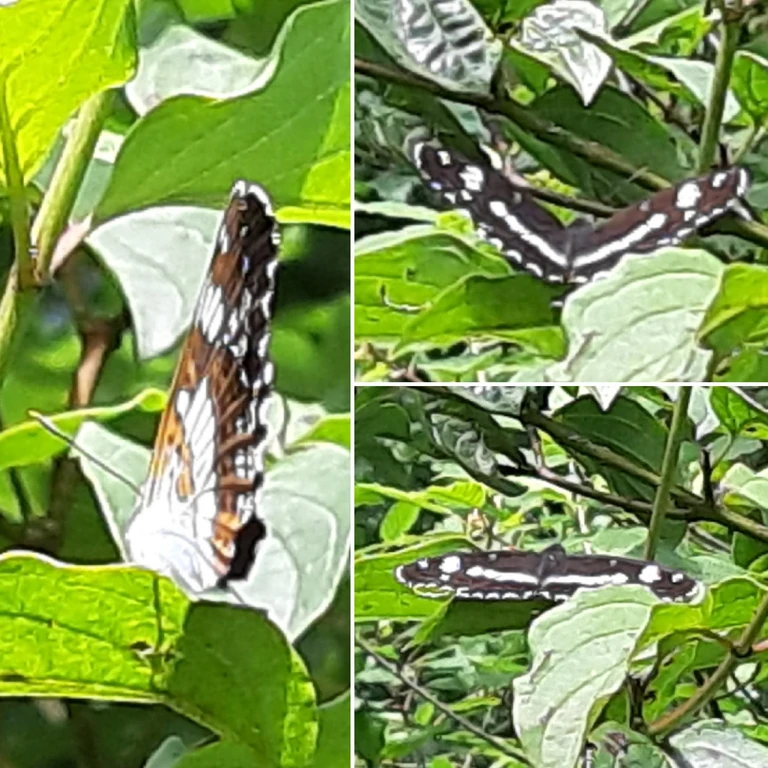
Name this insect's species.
Limenitis camilla (also Ladoga camilla)
